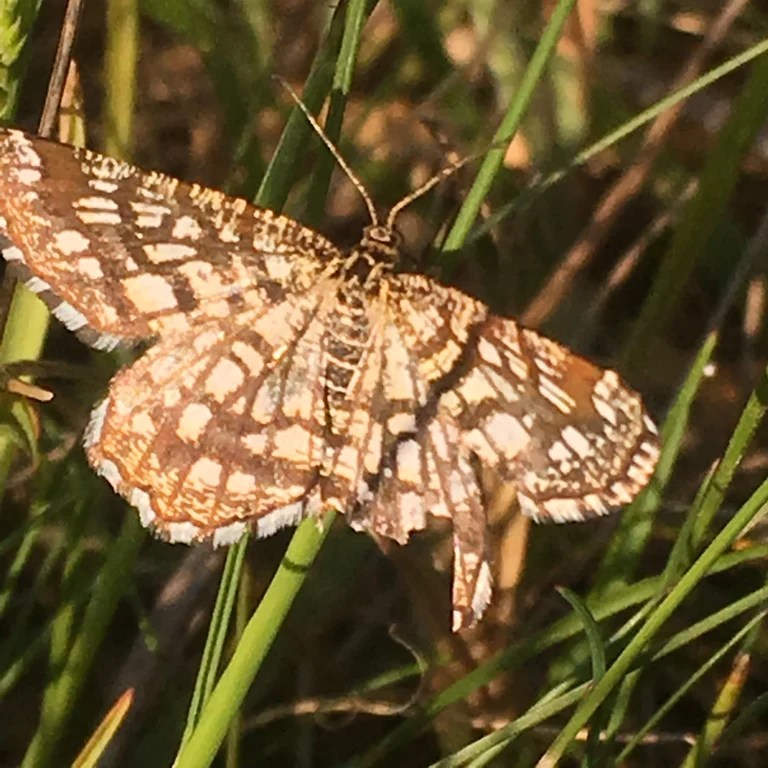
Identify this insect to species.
Chiasmia clathrata
